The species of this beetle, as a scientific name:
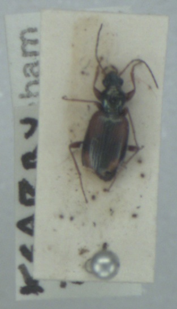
Bembidion fluviatile
